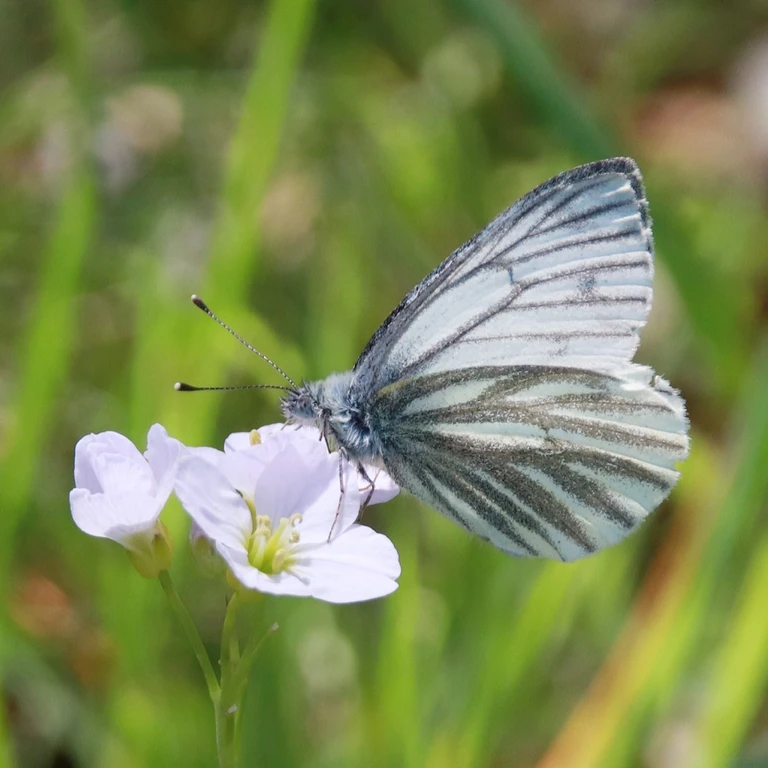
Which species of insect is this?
Pieris napi
